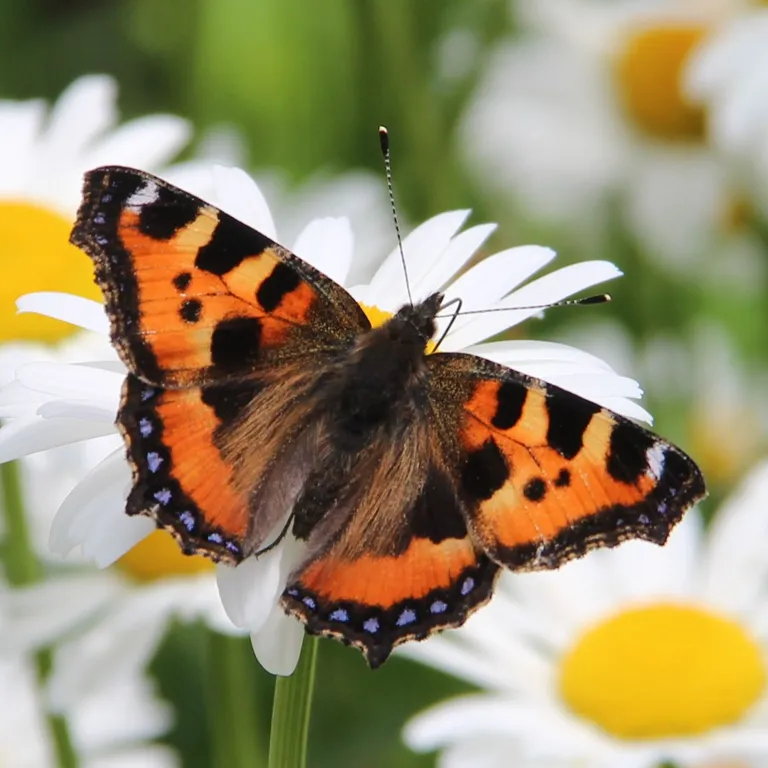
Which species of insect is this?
Aglais urticae
